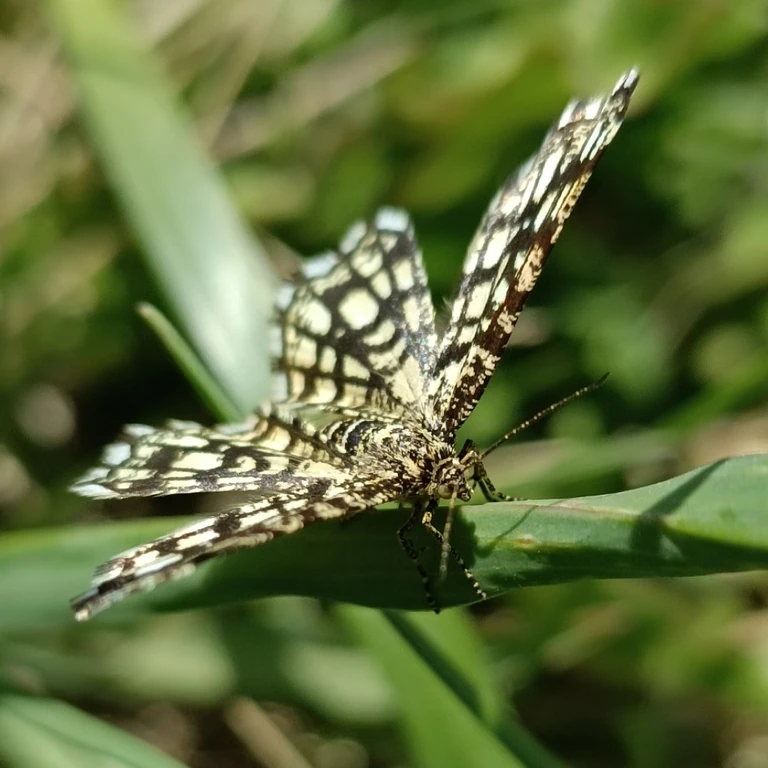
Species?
Chiasmia clathrata
